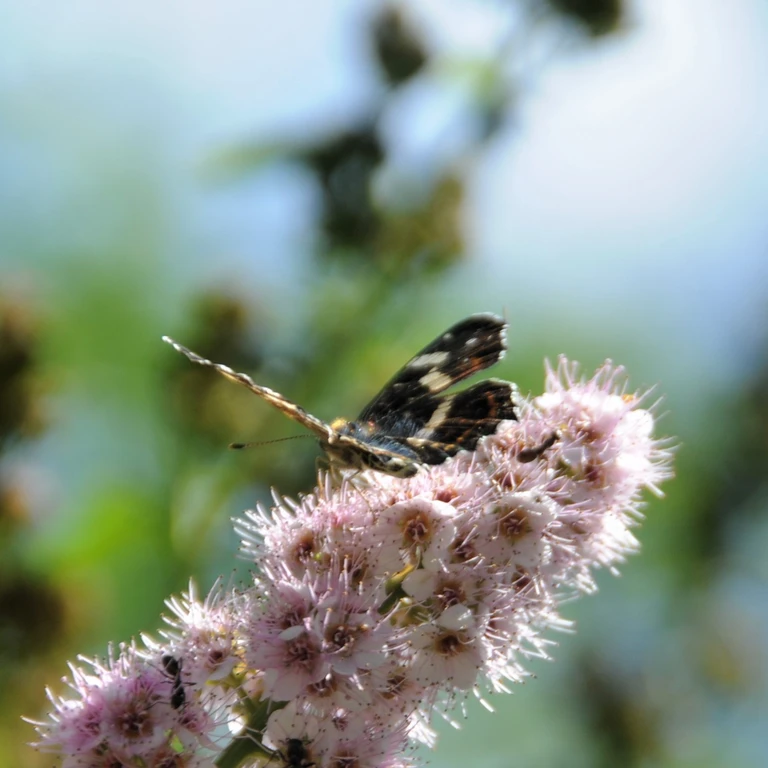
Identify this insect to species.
Araschnia levana
